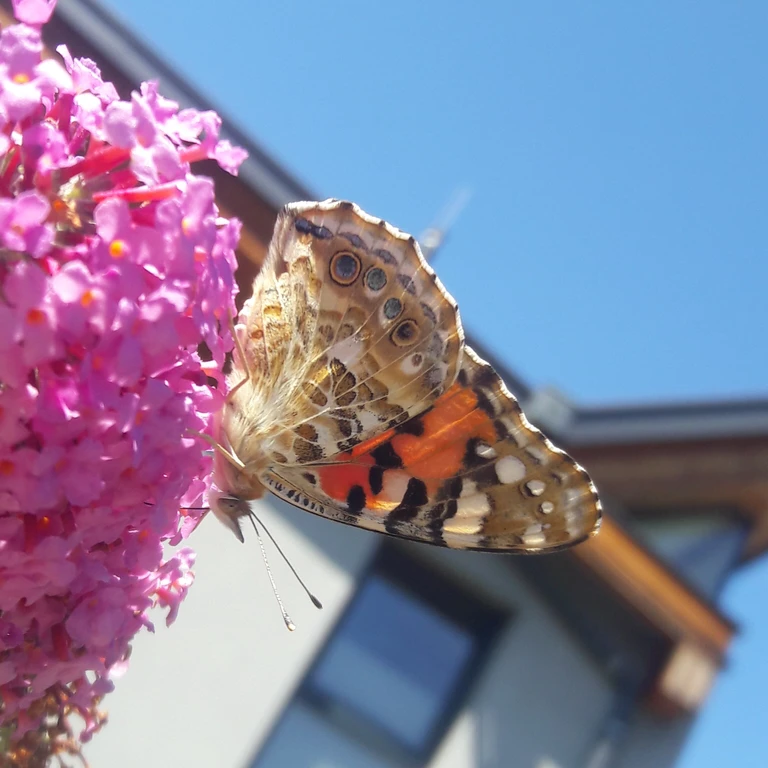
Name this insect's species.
Vanessa cardui
